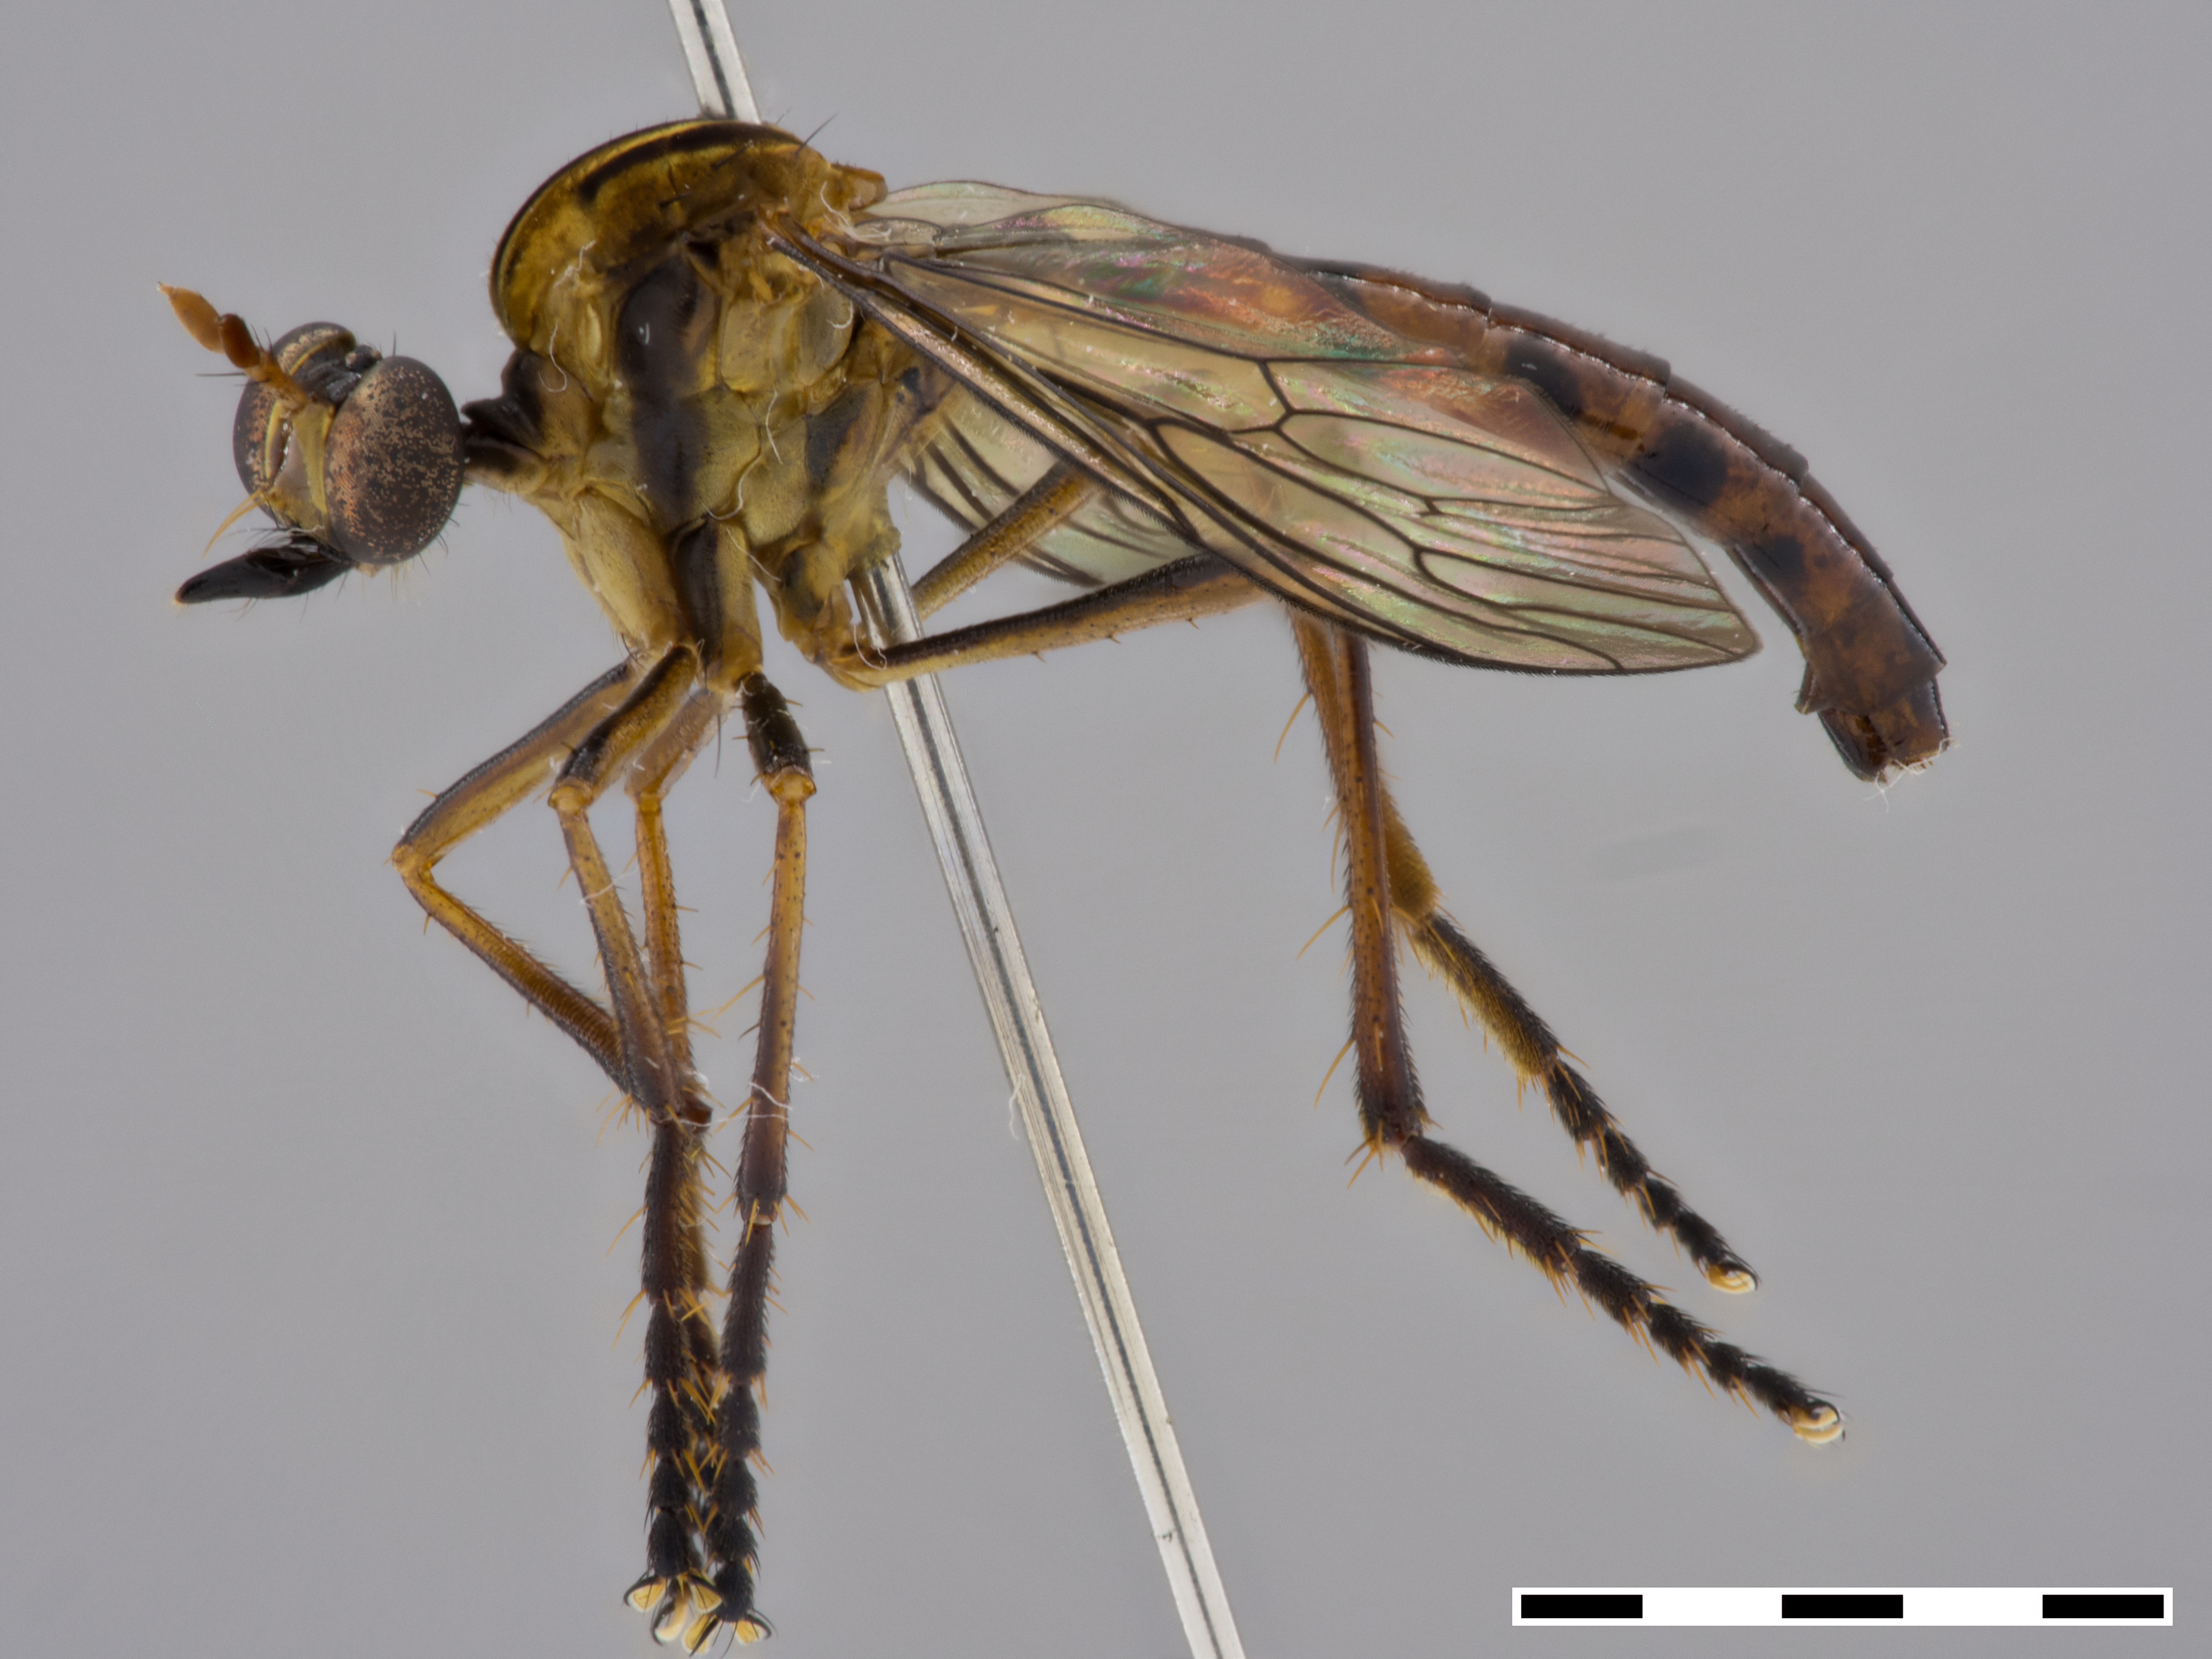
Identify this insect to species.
Pegesimallus calvifrons
